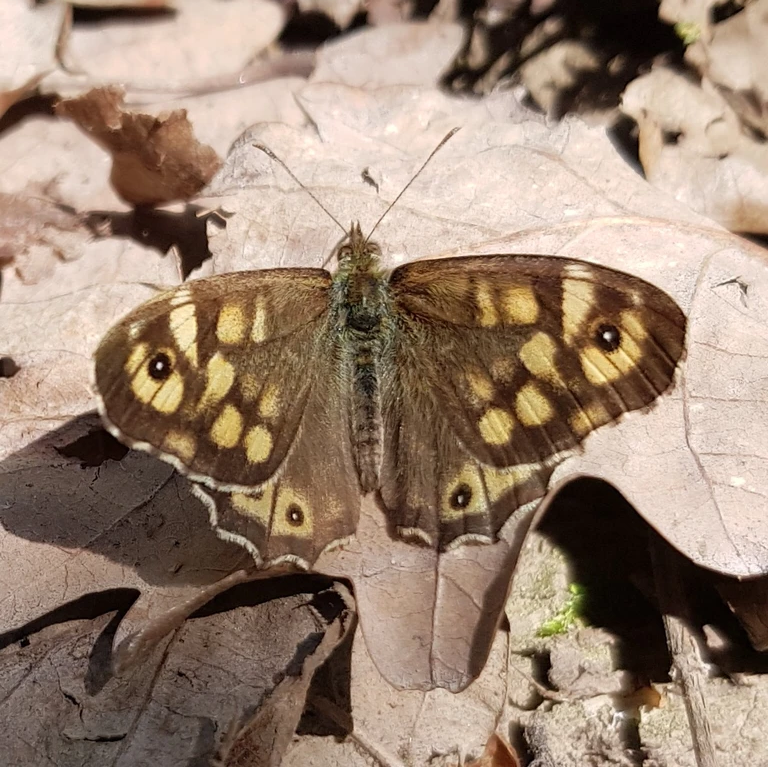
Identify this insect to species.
Pararge aegeria
